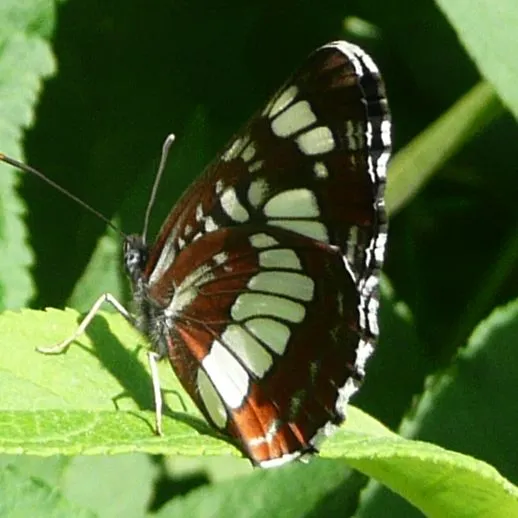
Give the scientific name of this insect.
Neptis rivularis
